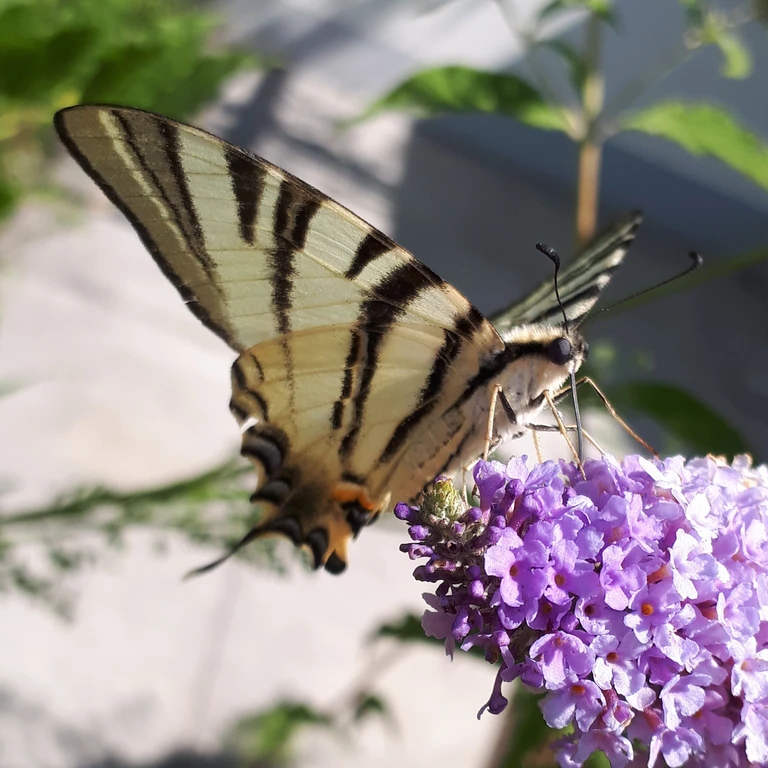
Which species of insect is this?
Iphiclides podalirius
